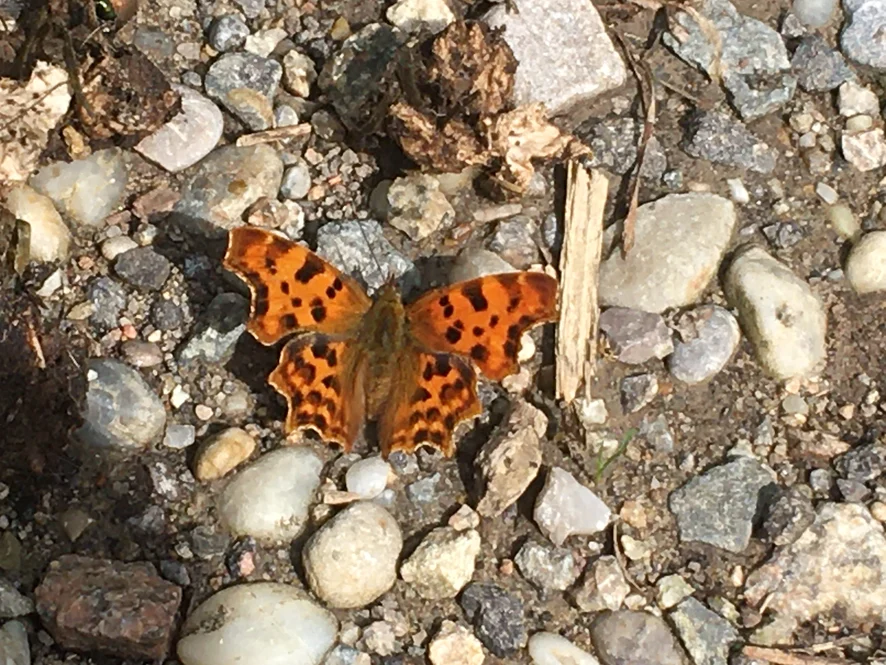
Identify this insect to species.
Polygonia c-album
